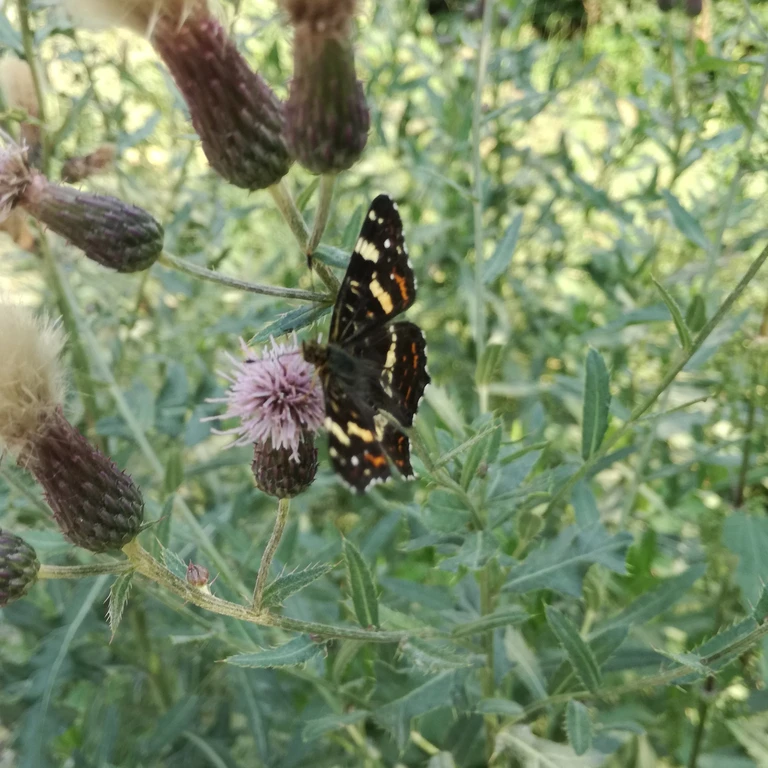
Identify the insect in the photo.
Araschnia levana
